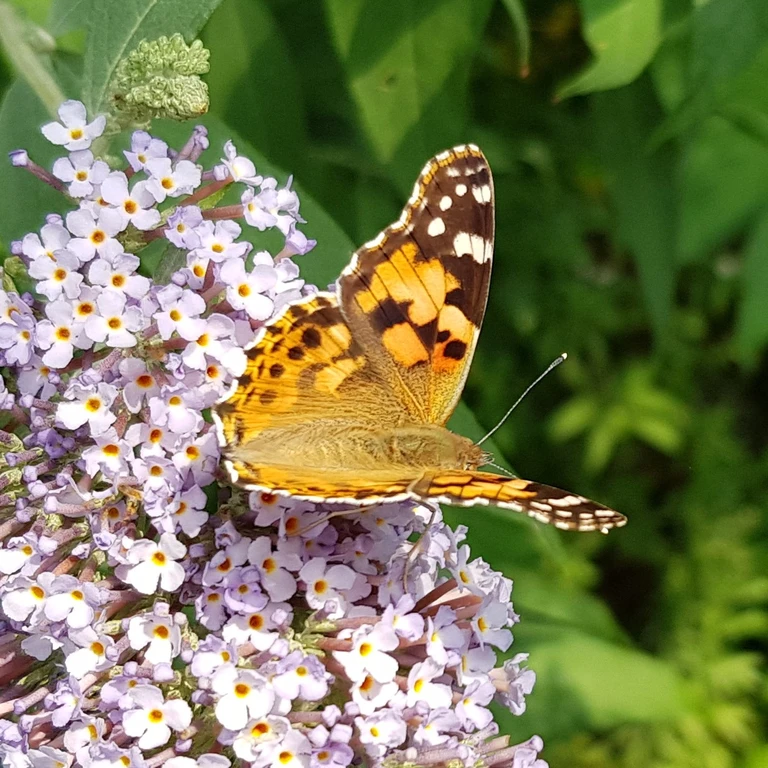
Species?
Vanessa cardui
